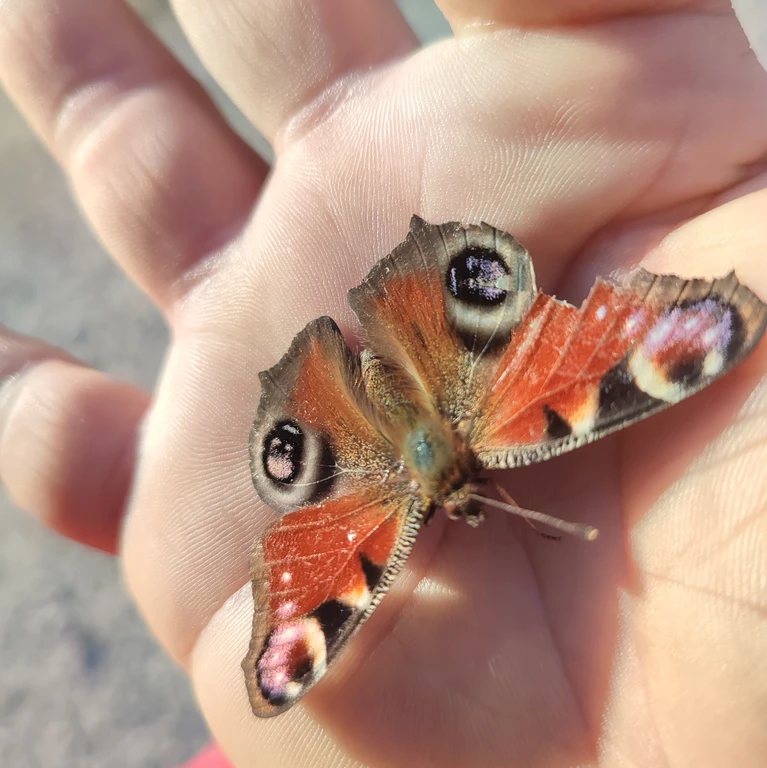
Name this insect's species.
Aglais io
